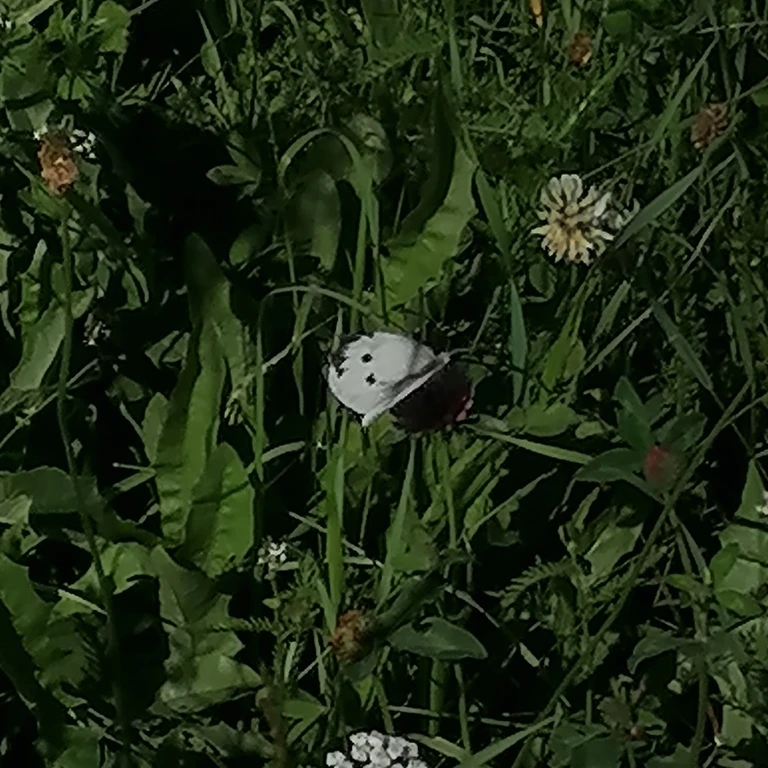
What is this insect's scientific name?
Pieris brassicae
